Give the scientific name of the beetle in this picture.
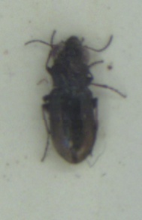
Notiophilus biguttatus
